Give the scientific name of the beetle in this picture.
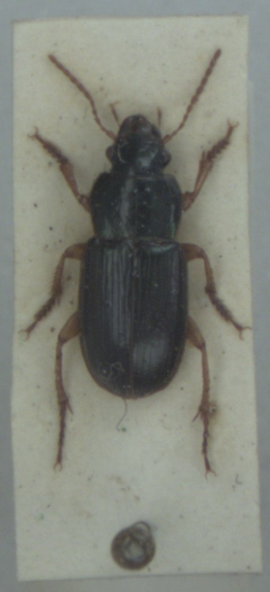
Harpalus affinis
